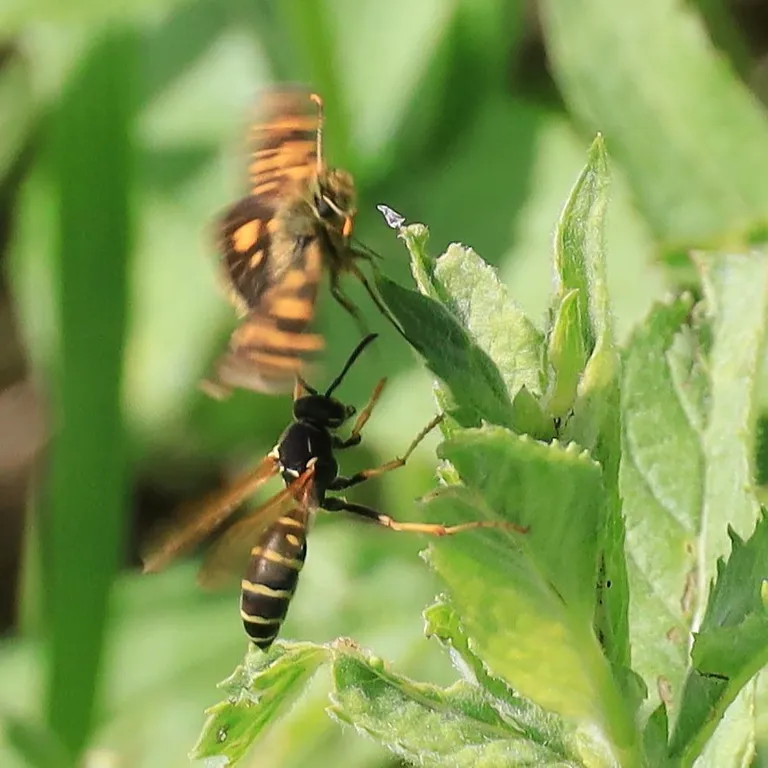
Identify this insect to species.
Carterocephalus palaemon
